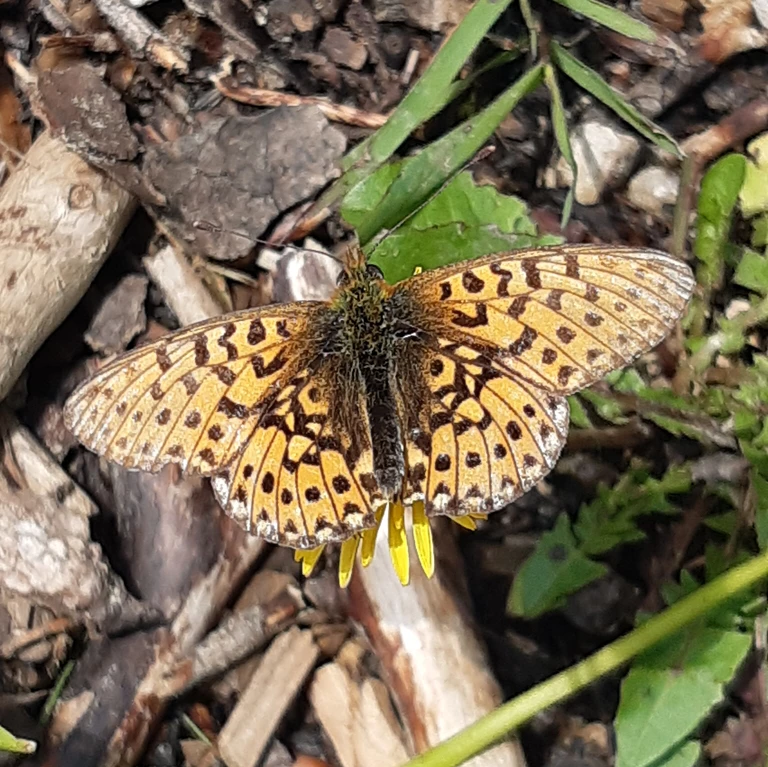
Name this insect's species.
Boloria euphrosyne (also Clossiana euphrosyne)
